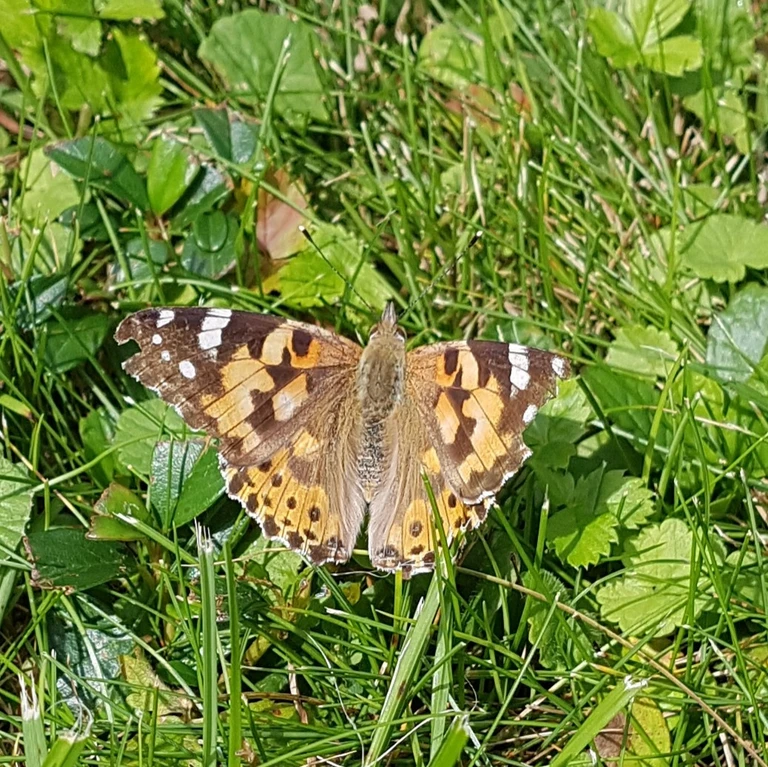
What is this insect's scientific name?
Vanessa cardui
